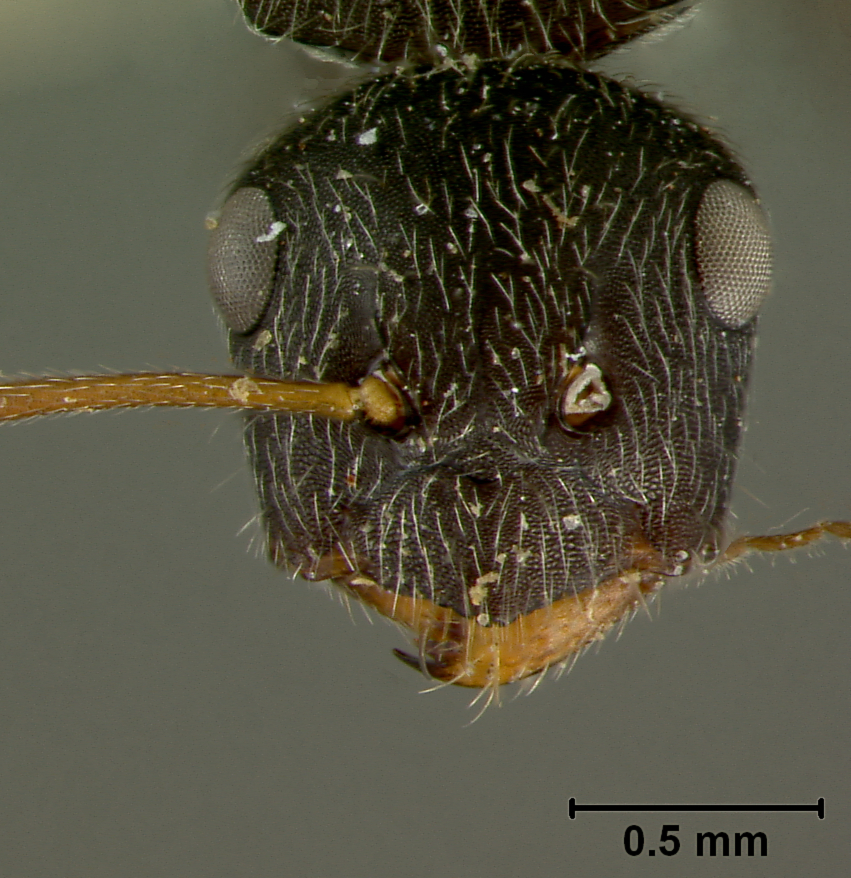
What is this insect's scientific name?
Camponotus frontalis
